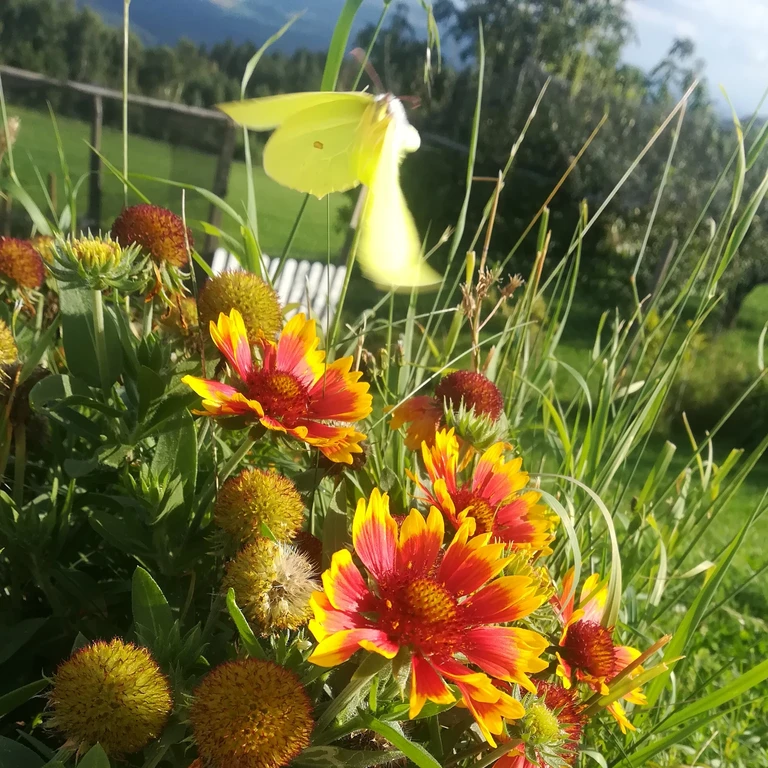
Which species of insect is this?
Gonepteryx rhamni
